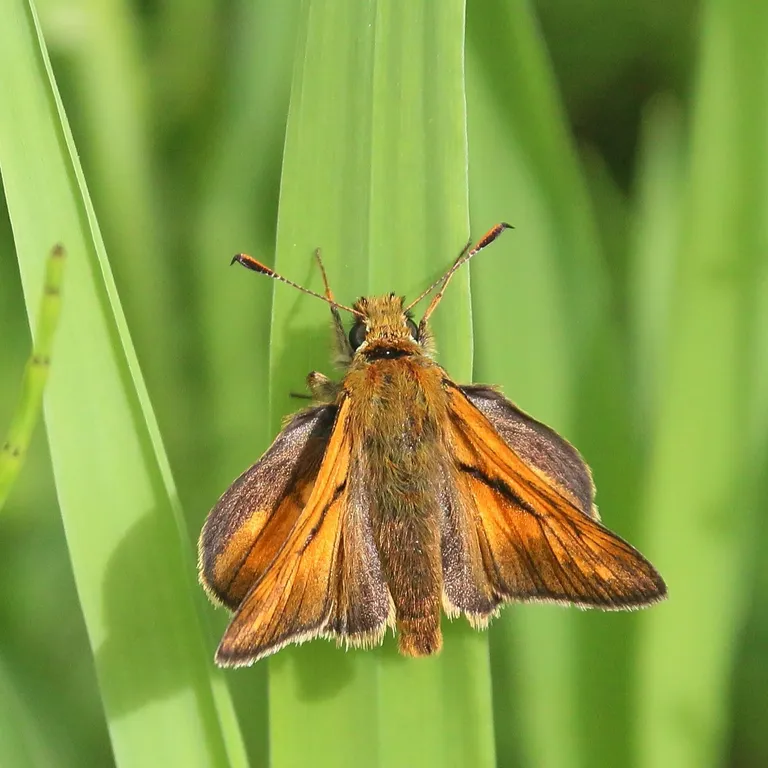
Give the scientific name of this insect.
Ochlodes sylvanus (also Ochlodes venata)
